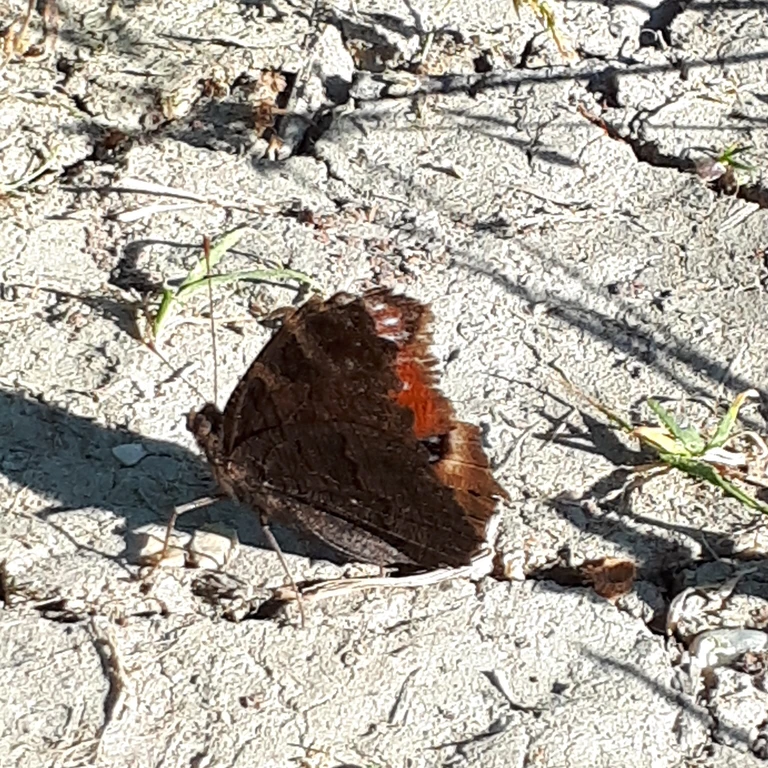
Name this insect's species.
Aglais io
